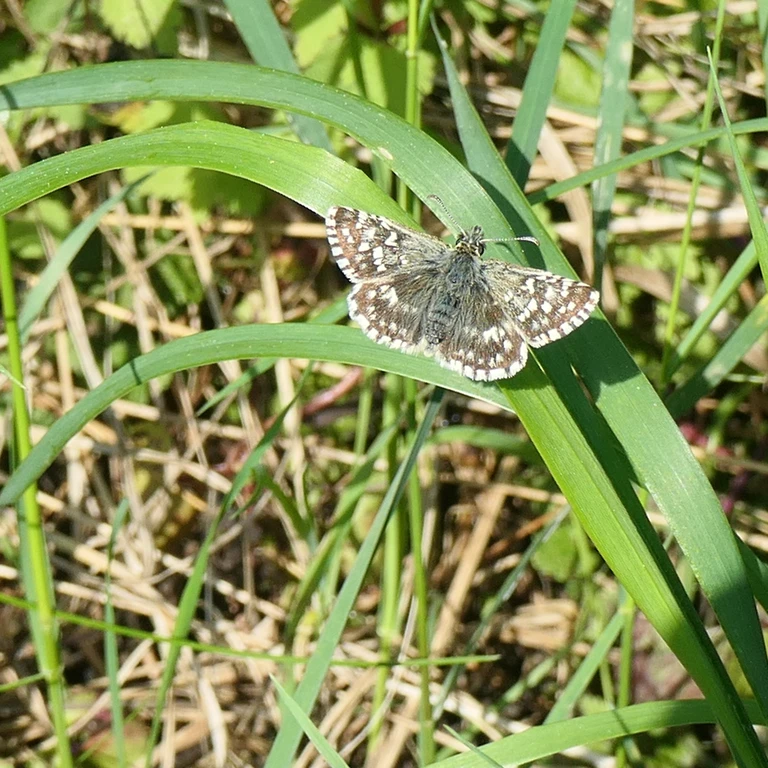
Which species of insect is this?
Pyrgus malvae
